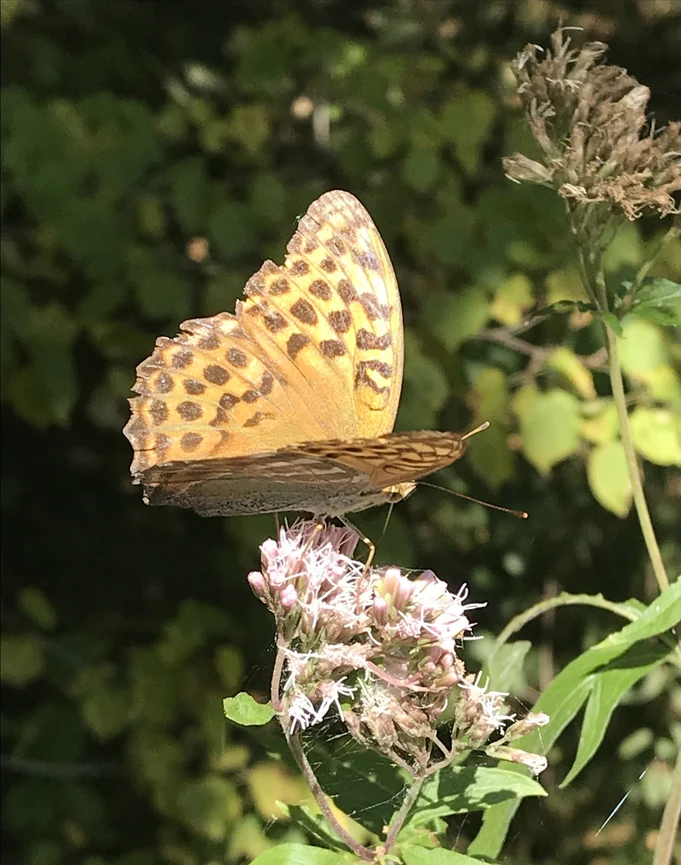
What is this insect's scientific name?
Argynnis paphia
